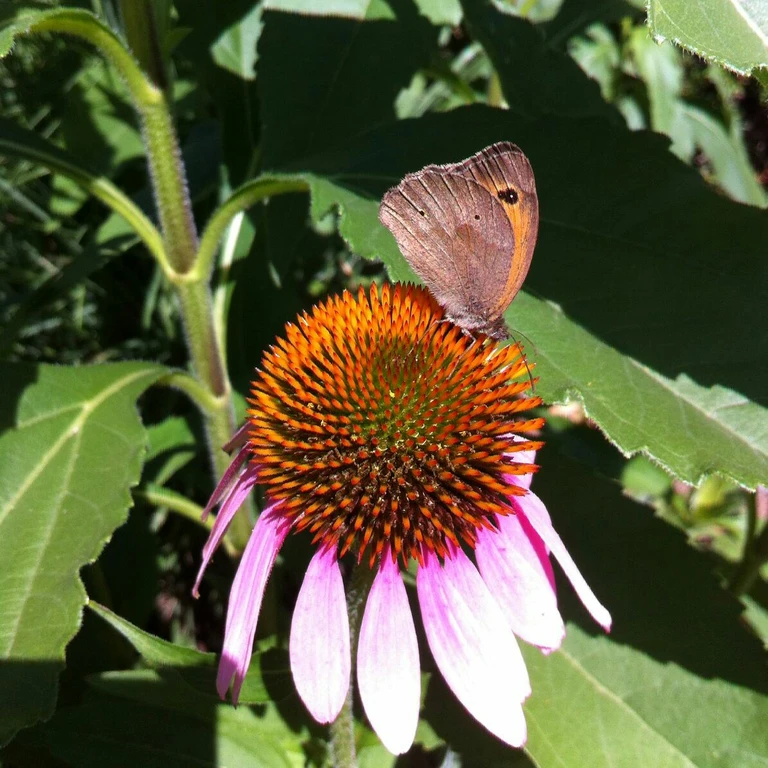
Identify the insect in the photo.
Maniola jurtina
